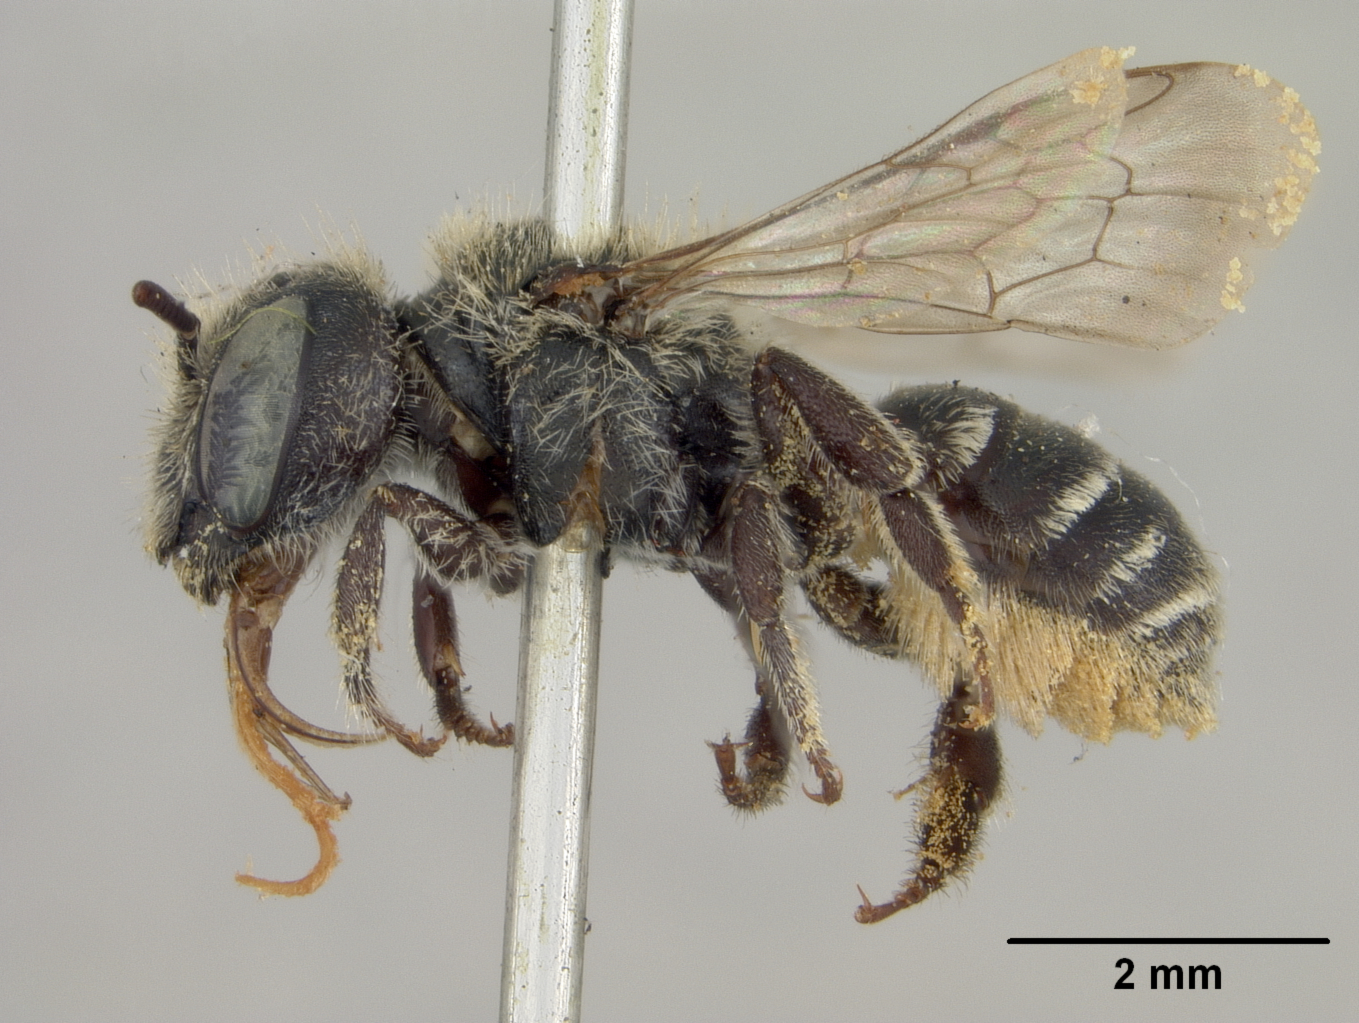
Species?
Osmia besseyae
